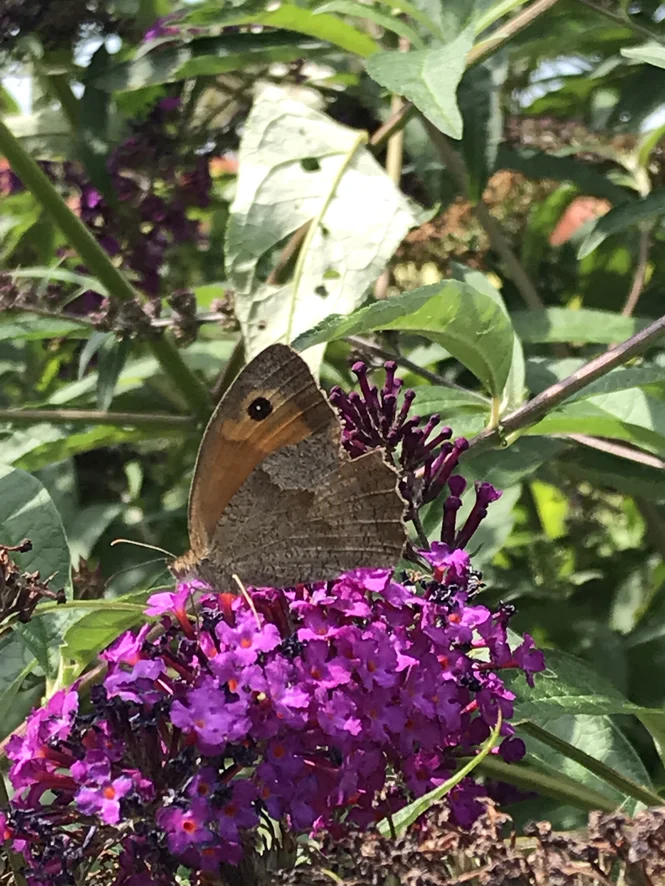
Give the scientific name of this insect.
Maniola jurtina
